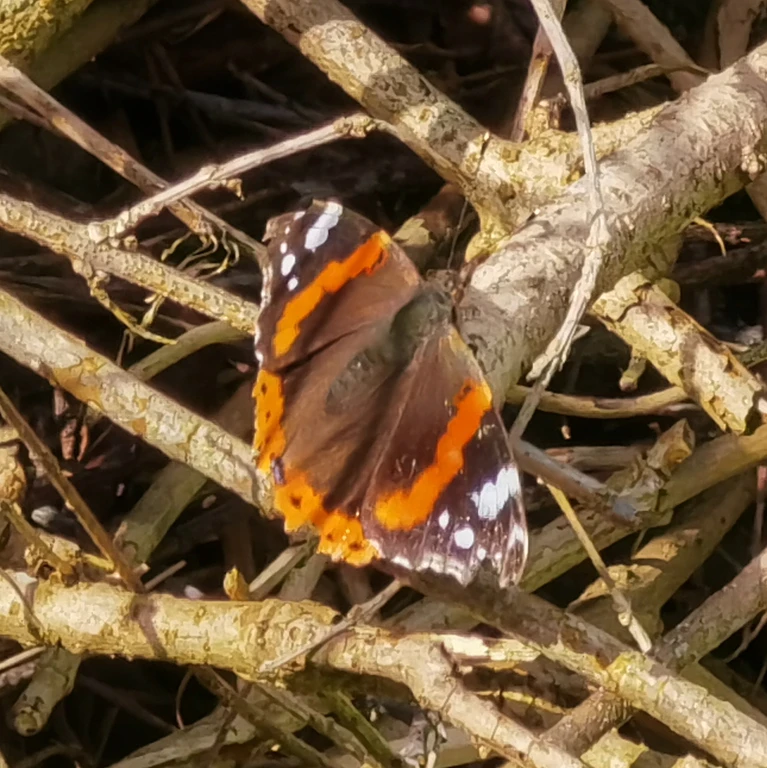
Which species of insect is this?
Vanessa atalanta
